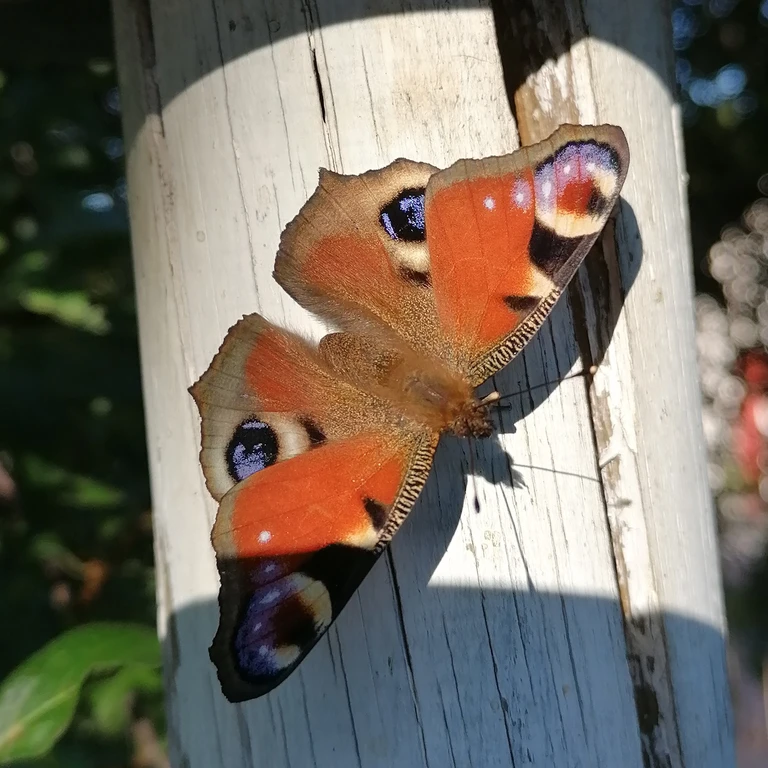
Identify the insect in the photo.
Aglais io
